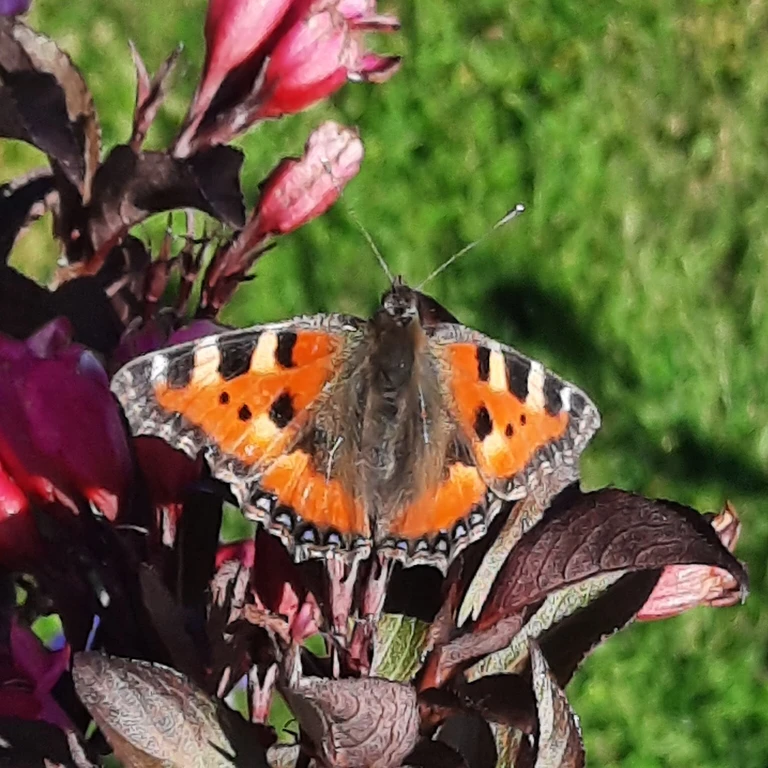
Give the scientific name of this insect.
Aglais urticae
